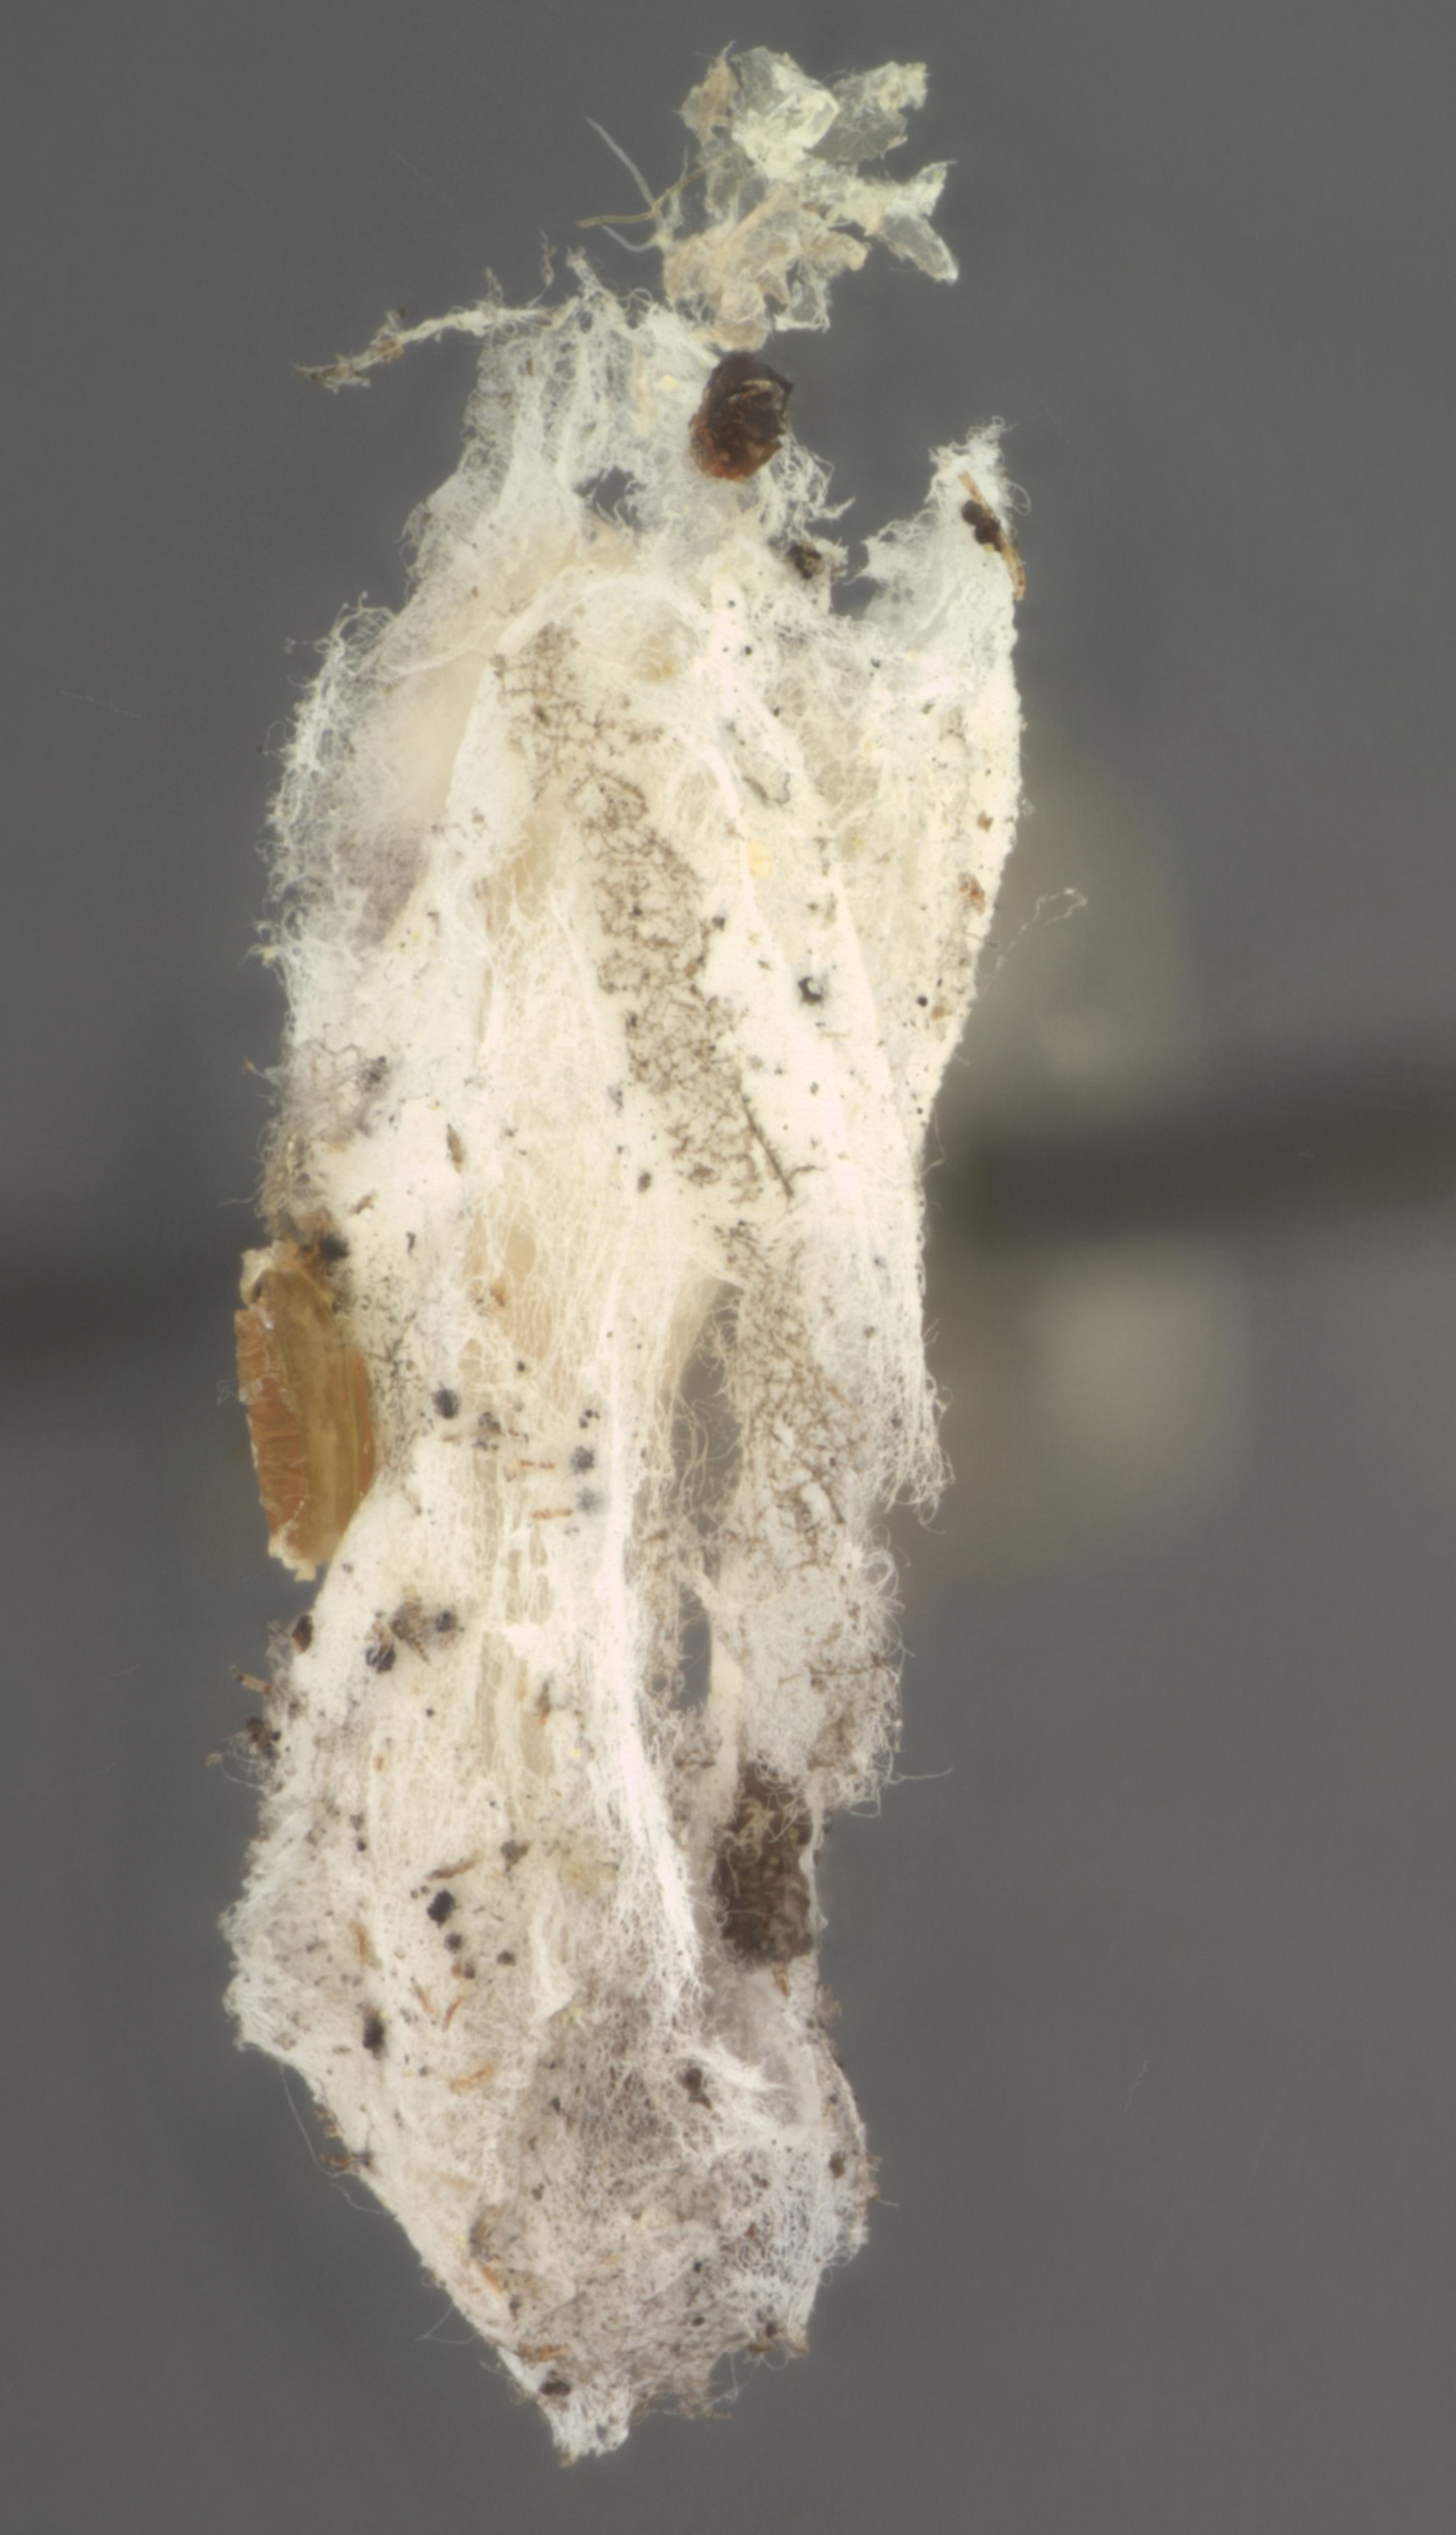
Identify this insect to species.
Phaedroctonus epinotiae
